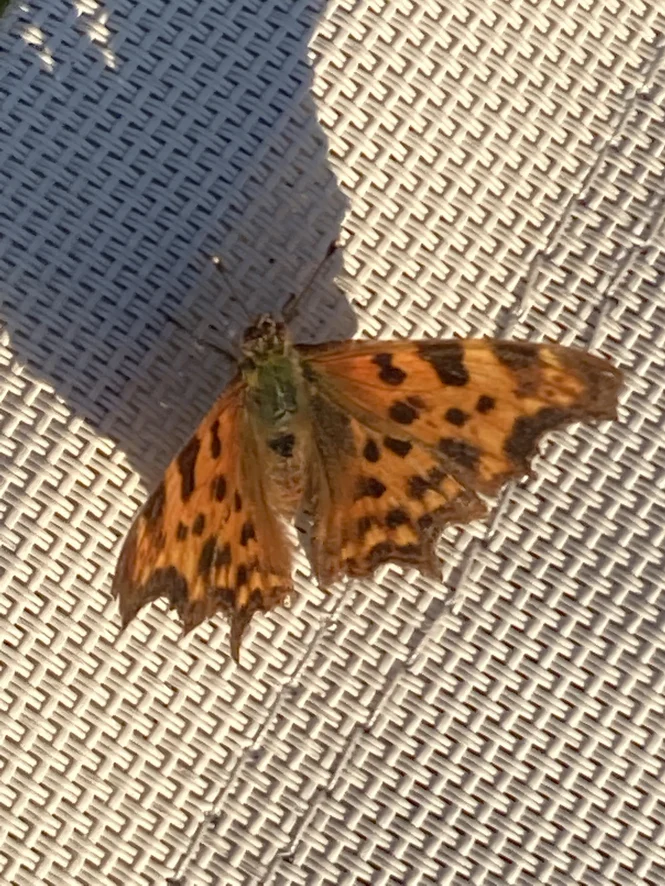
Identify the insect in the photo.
Polygonia c-album
